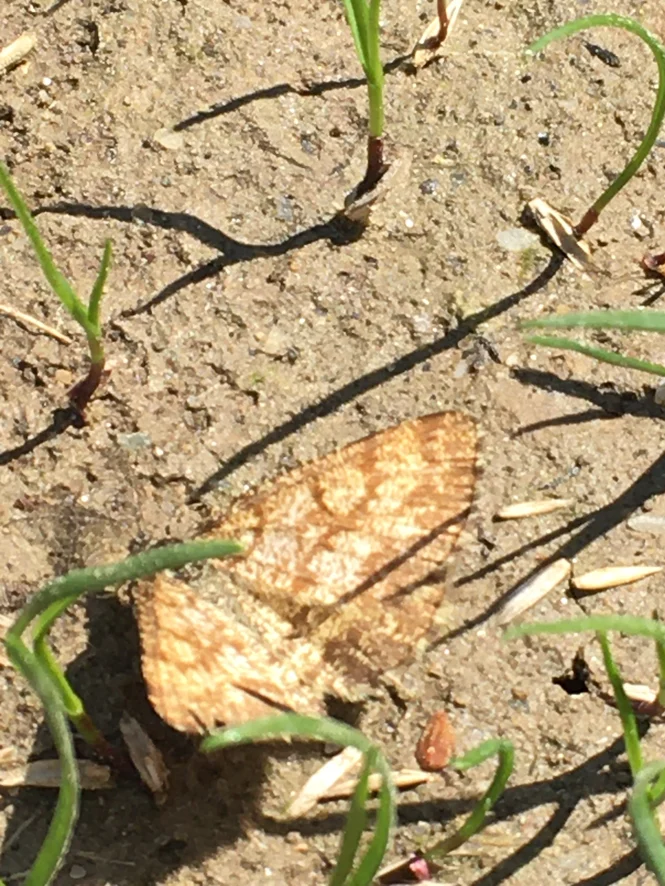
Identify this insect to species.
Ematurga atomaria
